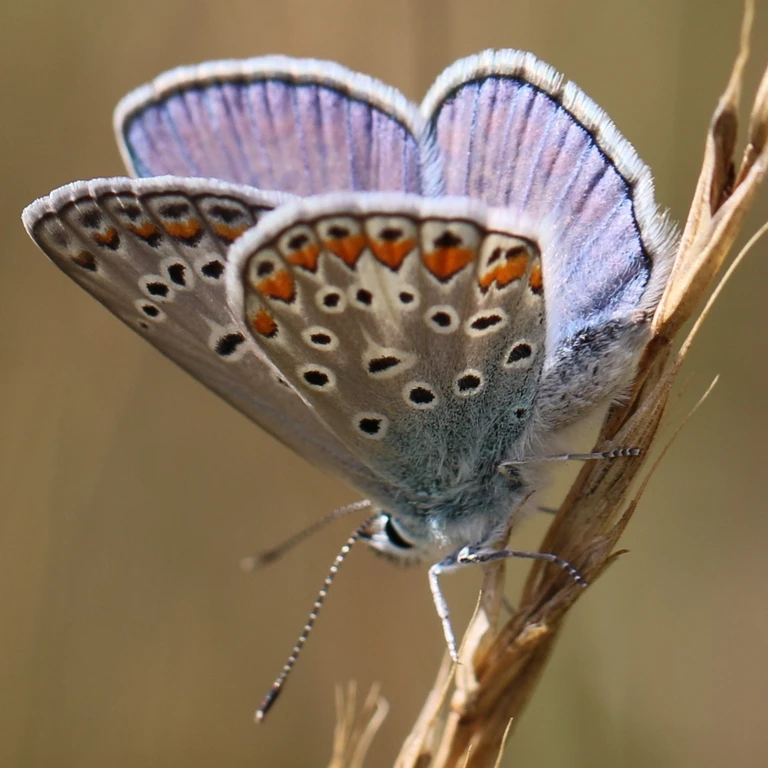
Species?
Polyommatus icarus
